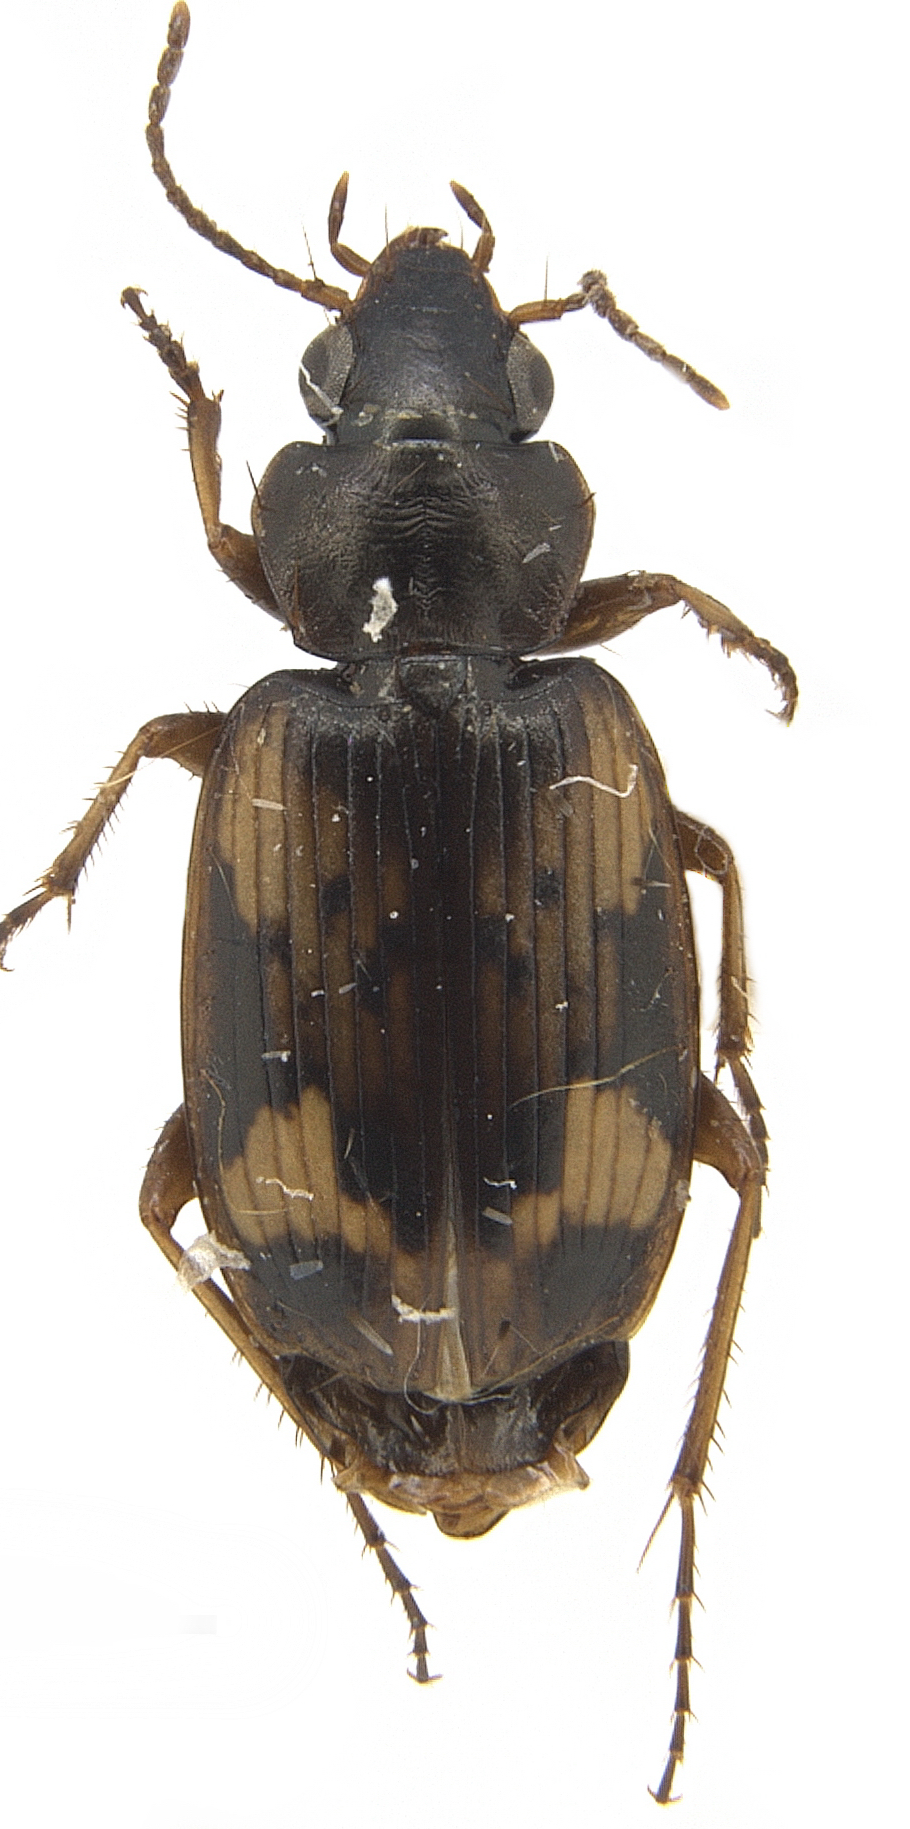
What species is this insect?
Tetragonoderus fasciatus
